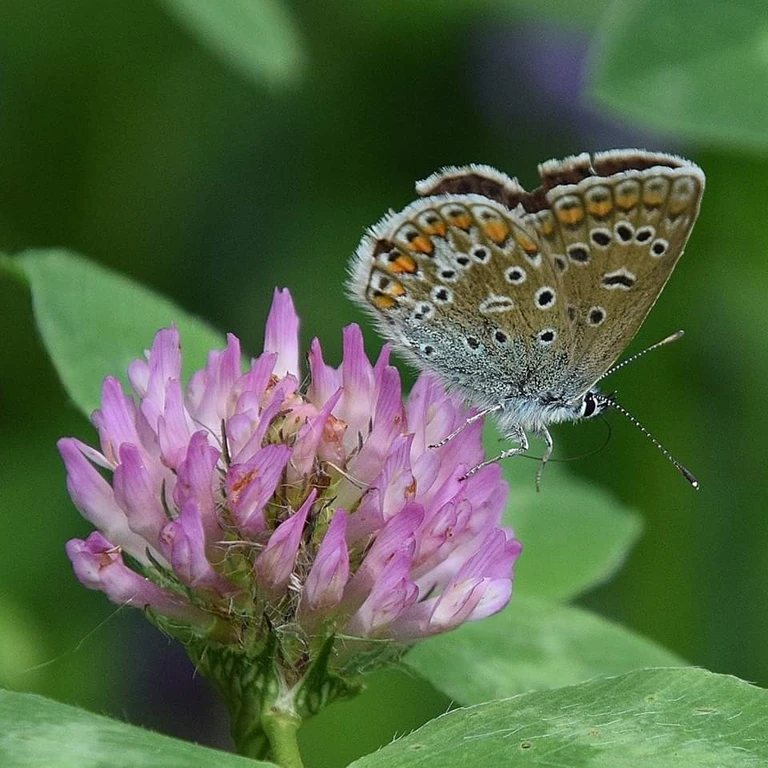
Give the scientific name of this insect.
Polyommatus icarus
